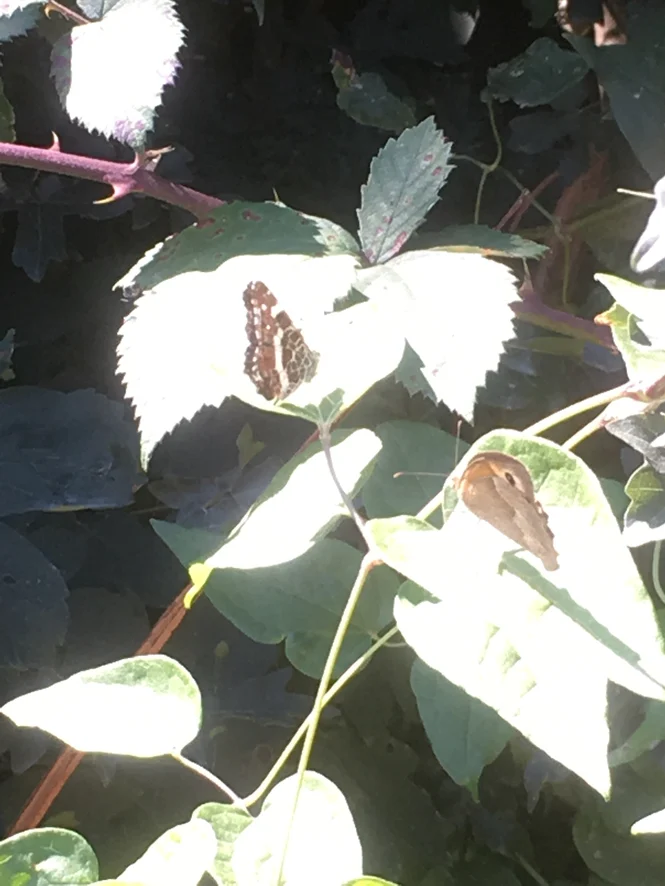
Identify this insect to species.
Maniola jurtina
